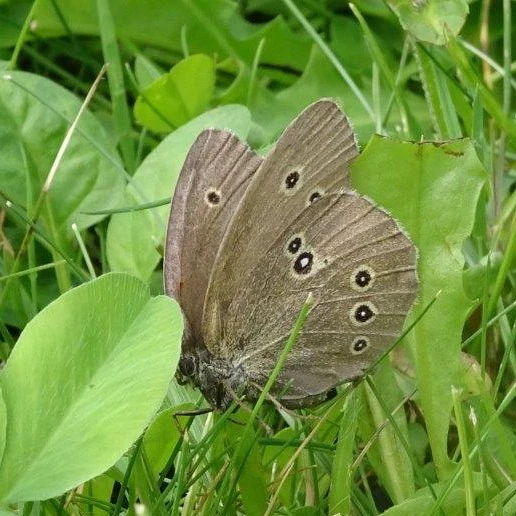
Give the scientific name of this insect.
Aphantopus hyperantus
